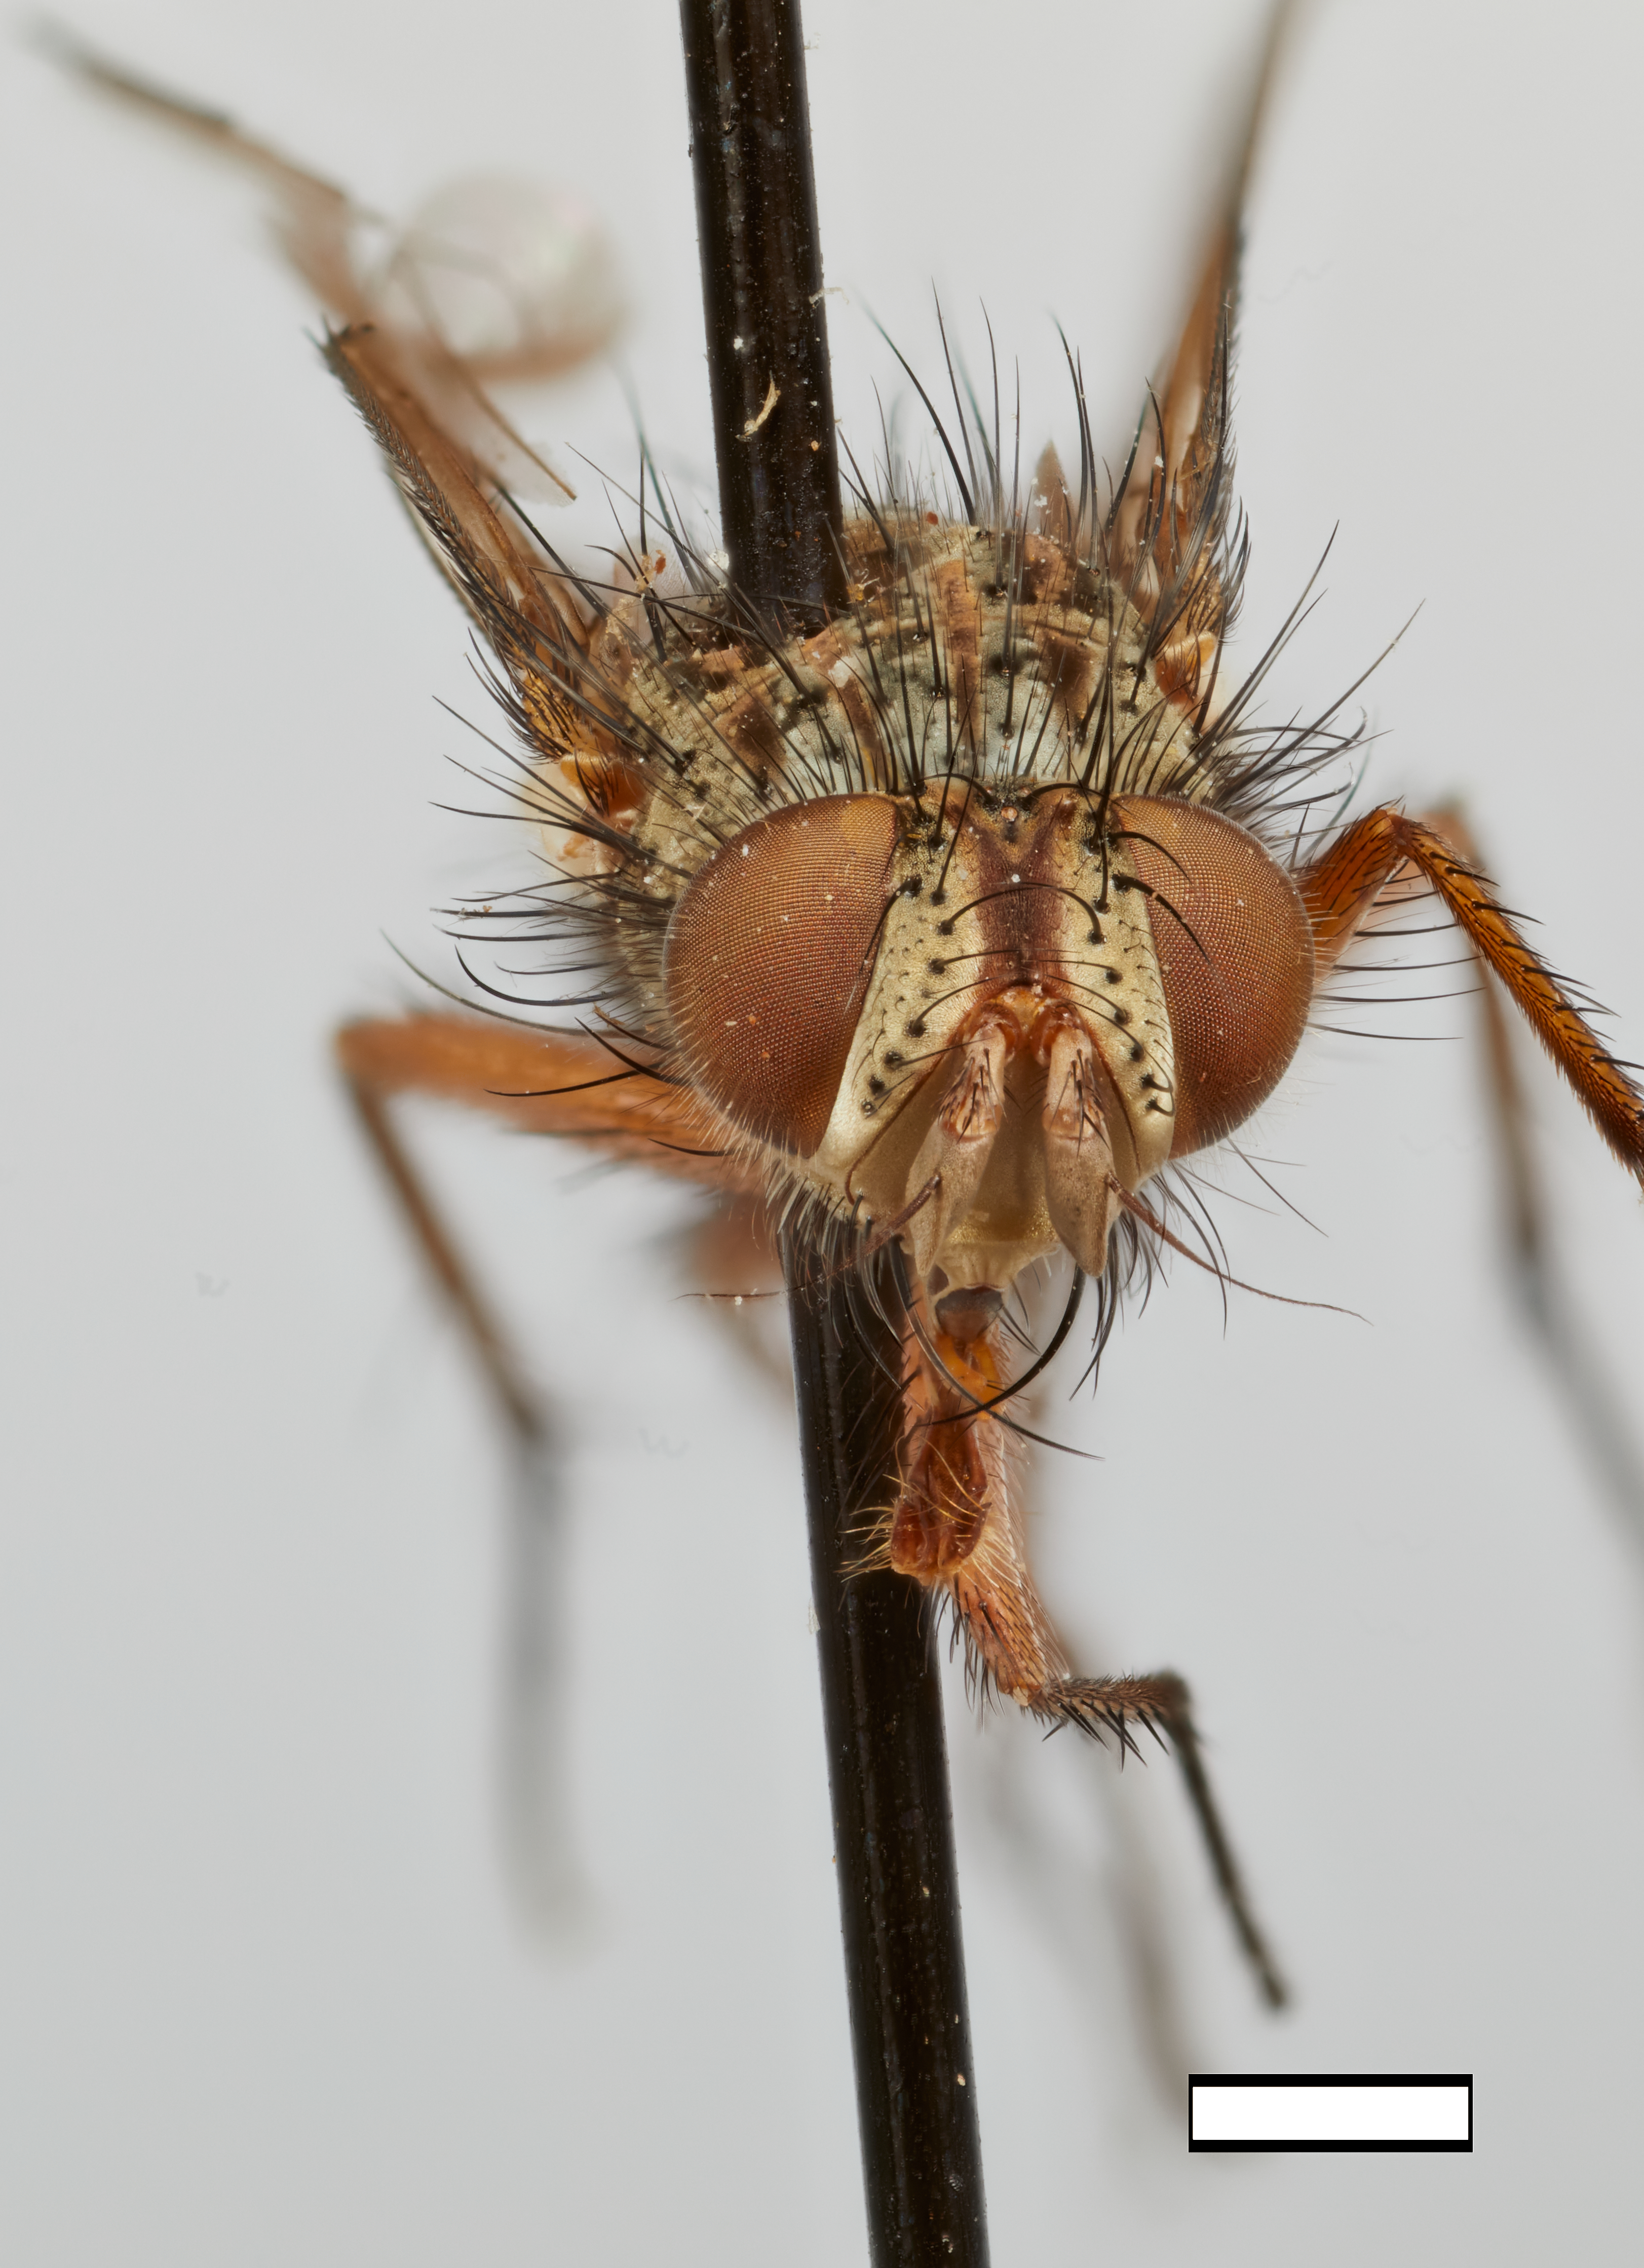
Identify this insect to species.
Anemorilla rufescens
